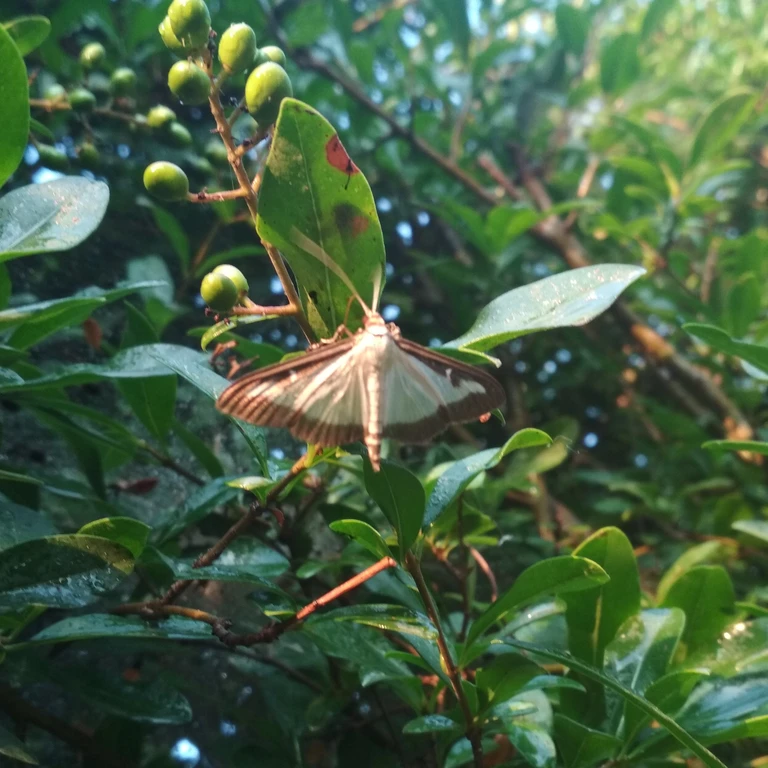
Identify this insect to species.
Cydalima perspectalis
